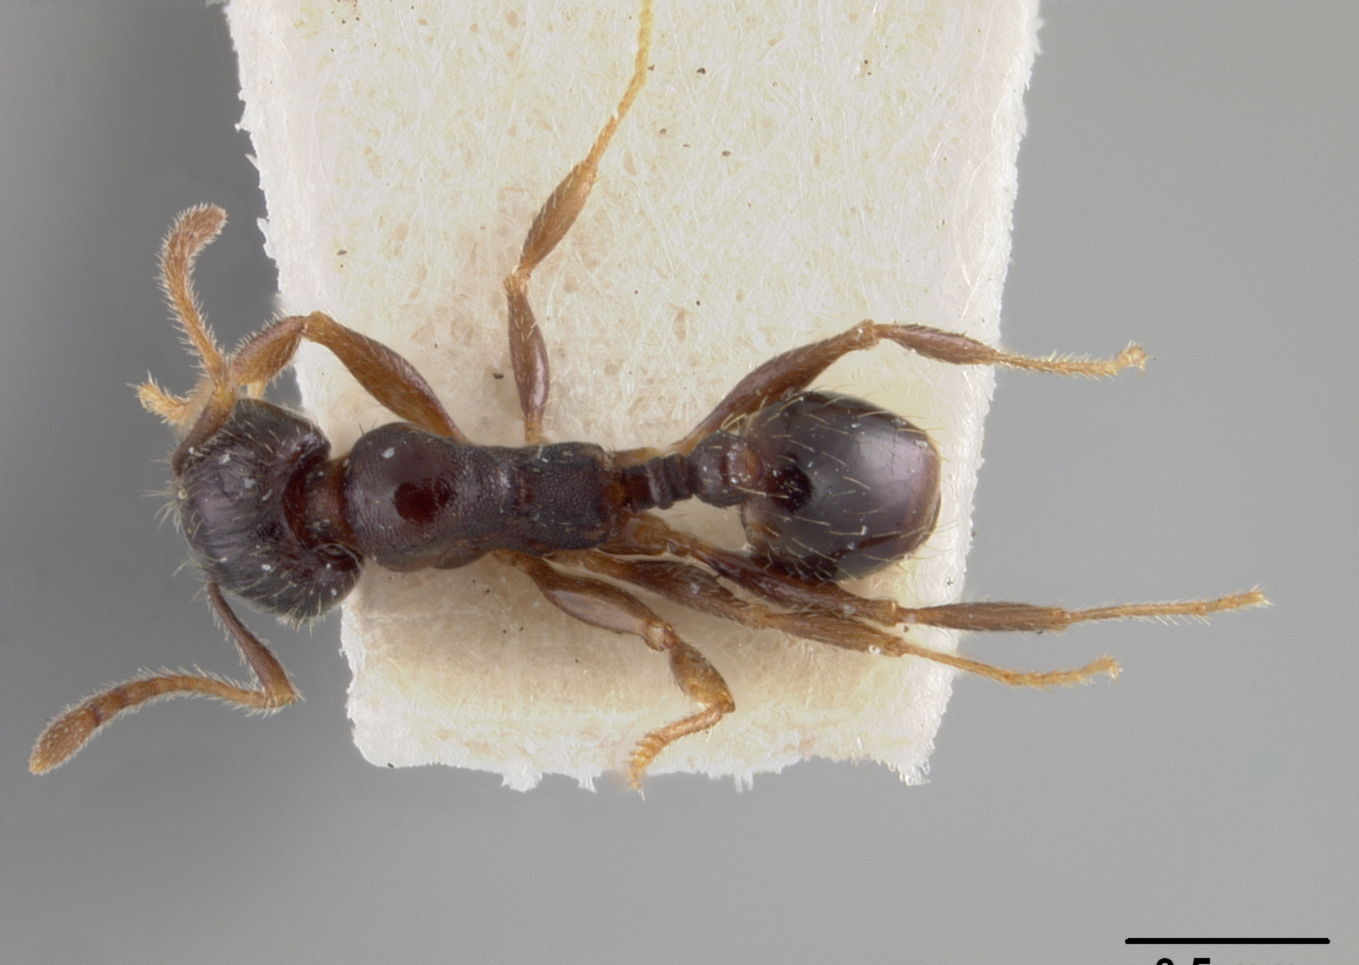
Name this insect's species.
Pheidole pilifera
